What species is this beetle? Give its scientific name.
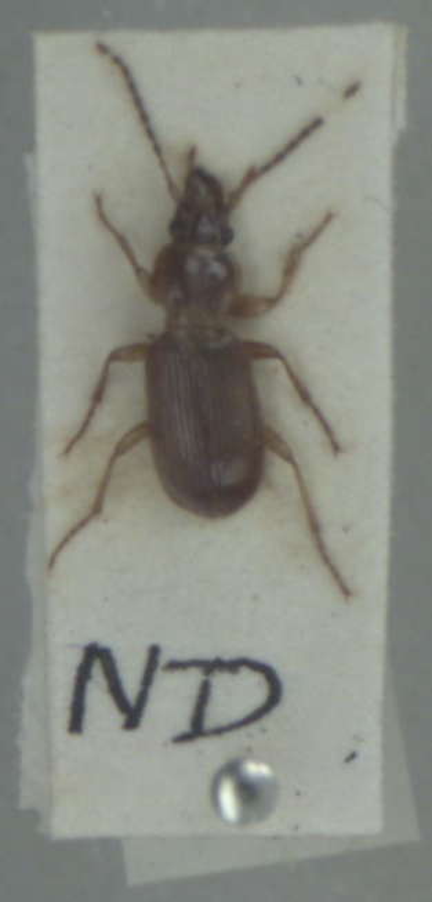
Stomis pumicatus
